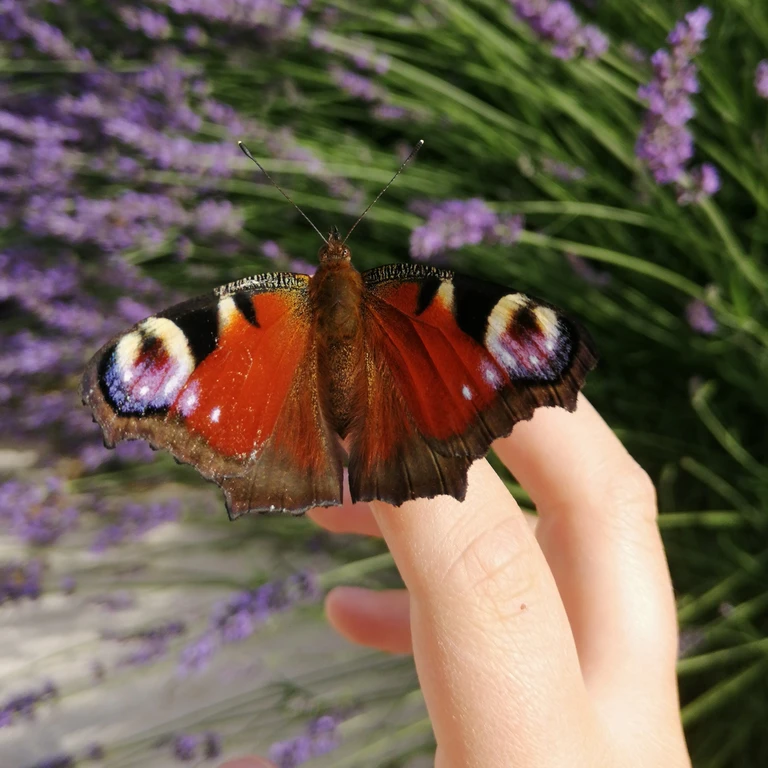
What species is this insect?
Aglais io
